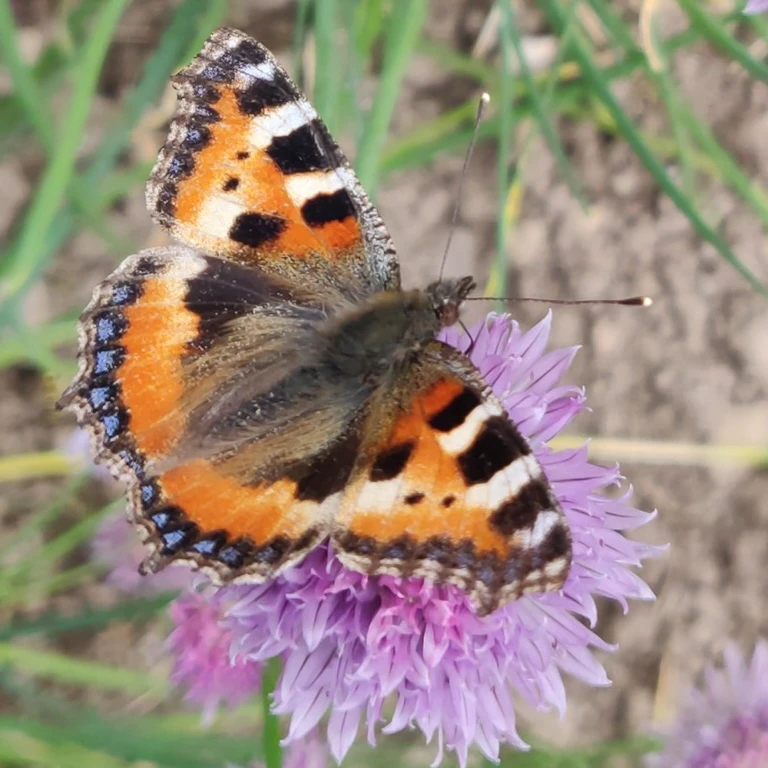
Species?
Aglais urticae
